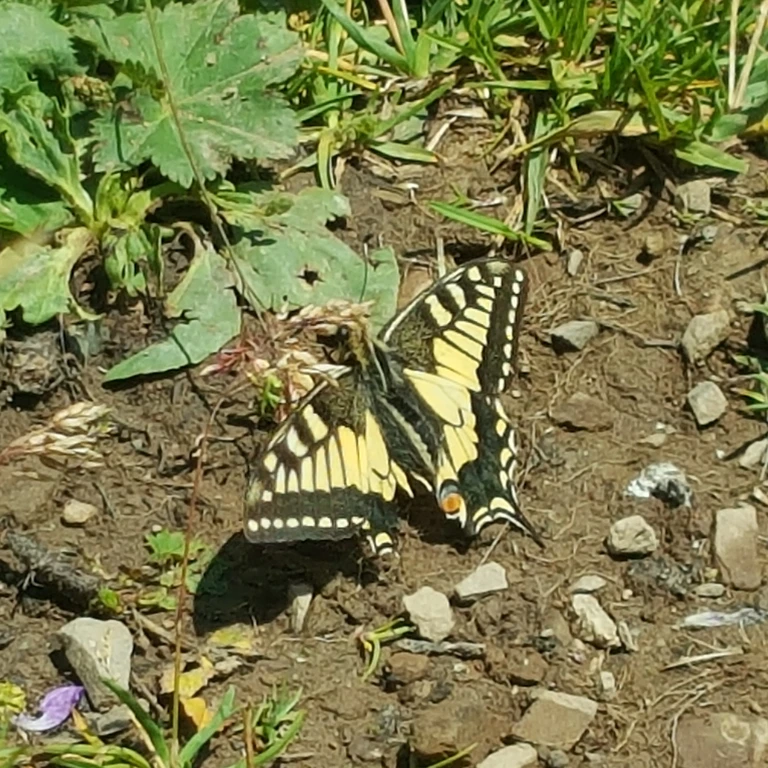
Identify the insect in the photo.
Papilio machaon
